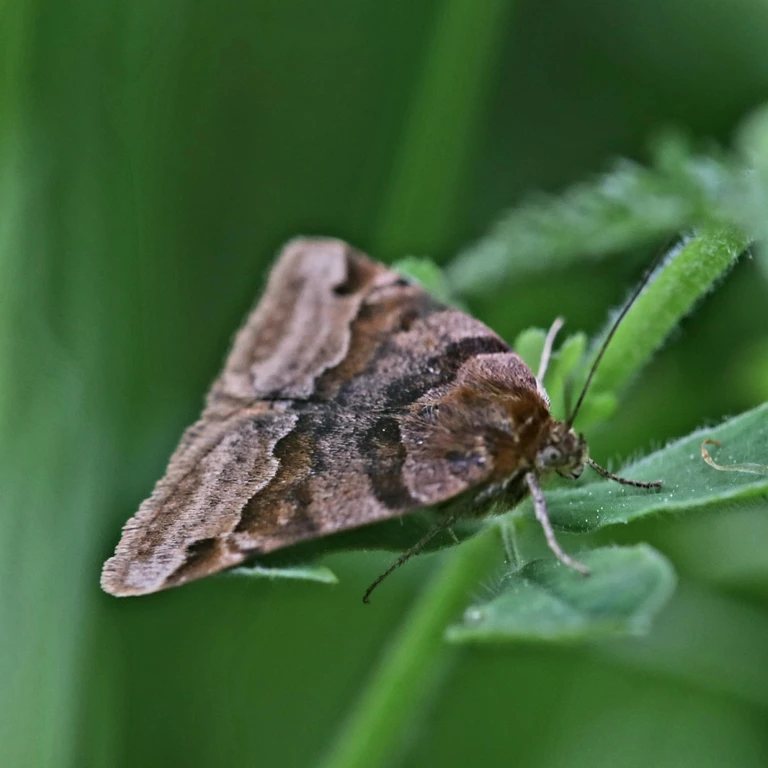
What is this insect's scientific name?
Euclidia glyphica
